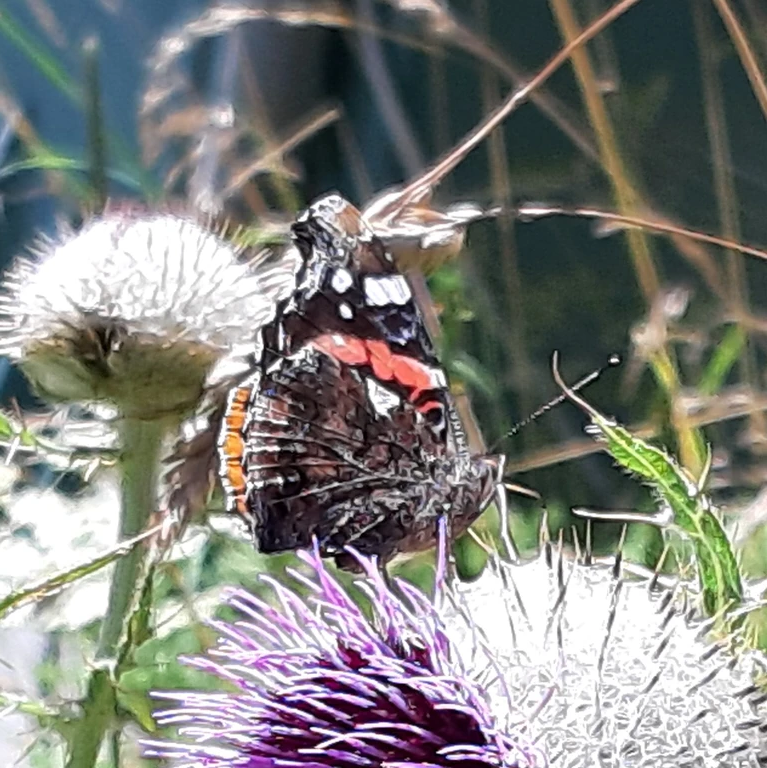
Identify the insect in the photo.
Vanessa atalanta
